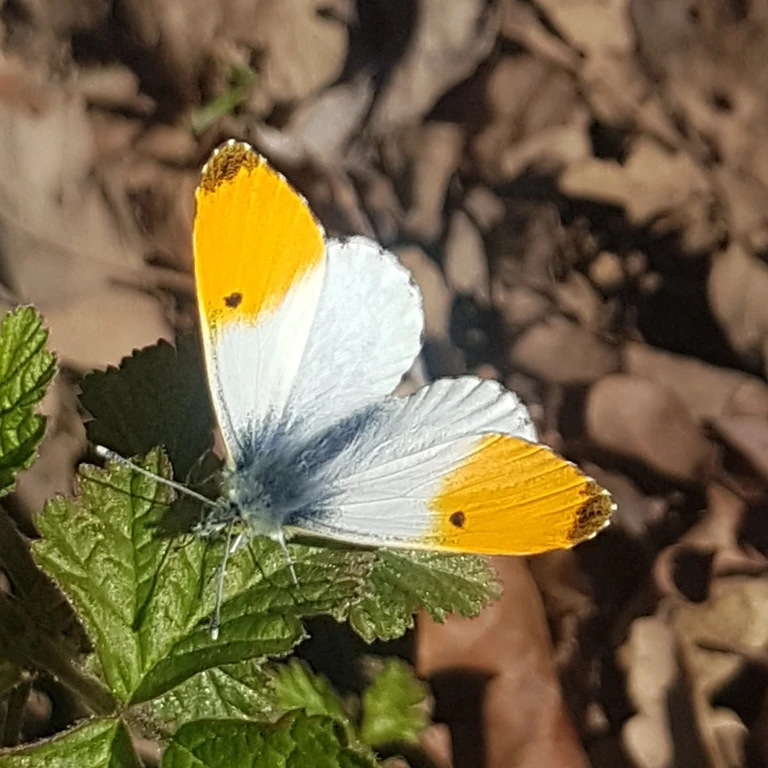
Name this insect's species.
Anthocharis cardamines
